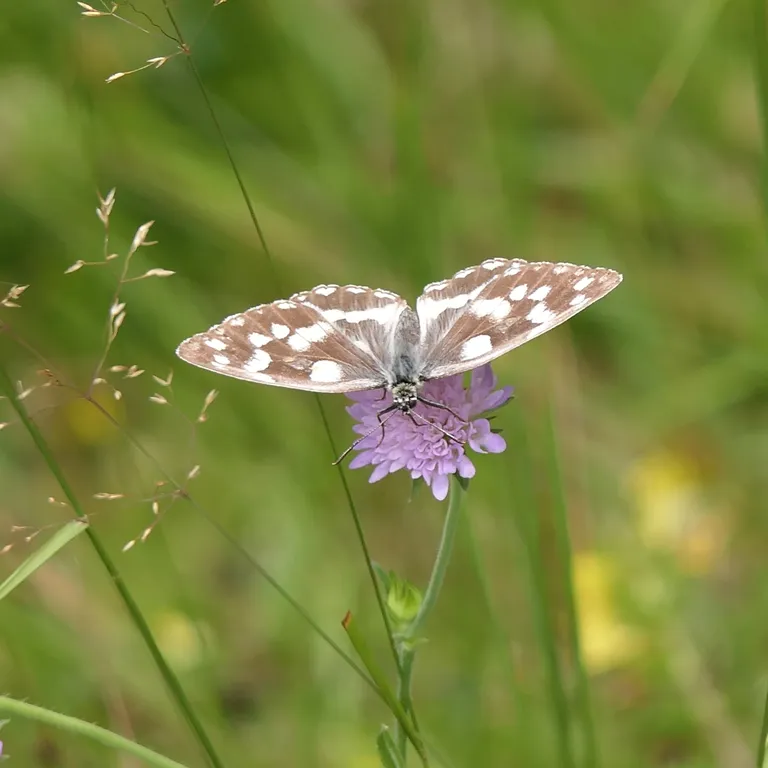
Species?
Melanargia galathea
